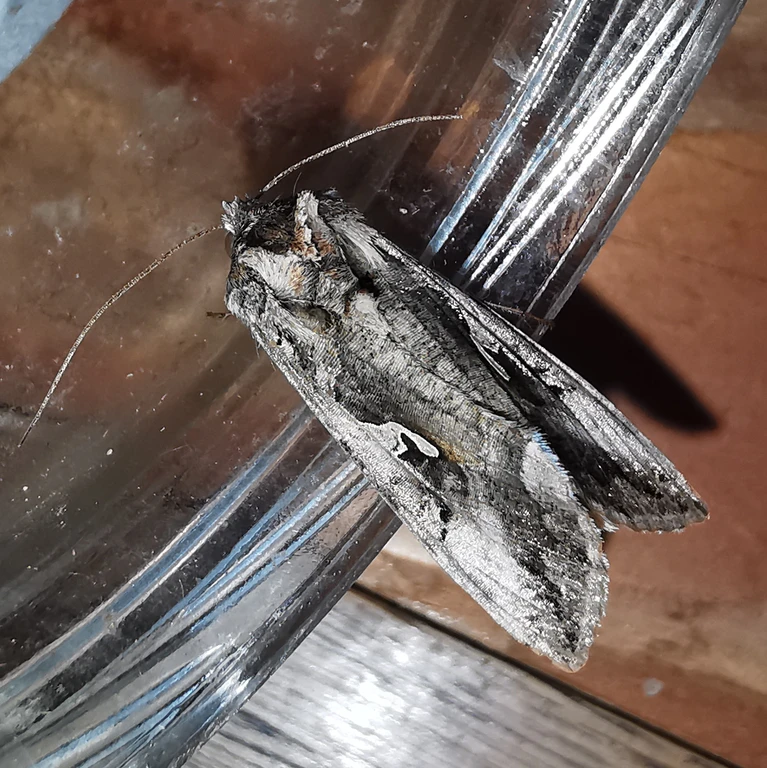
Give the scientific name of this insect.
Autographa gamma
